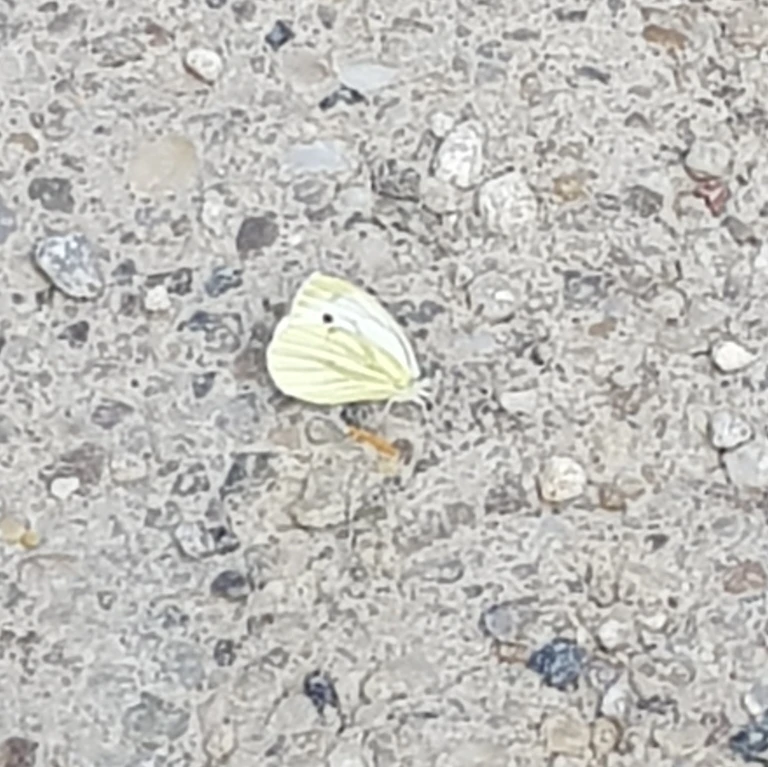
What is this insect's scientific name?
Pieris napi
